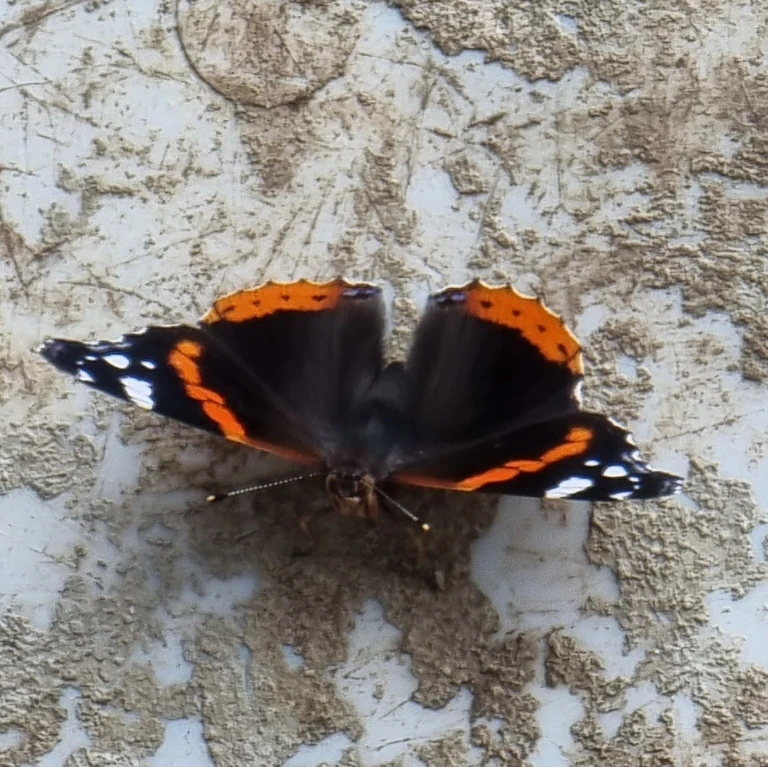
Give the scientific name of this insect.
Vanessa atalanta
